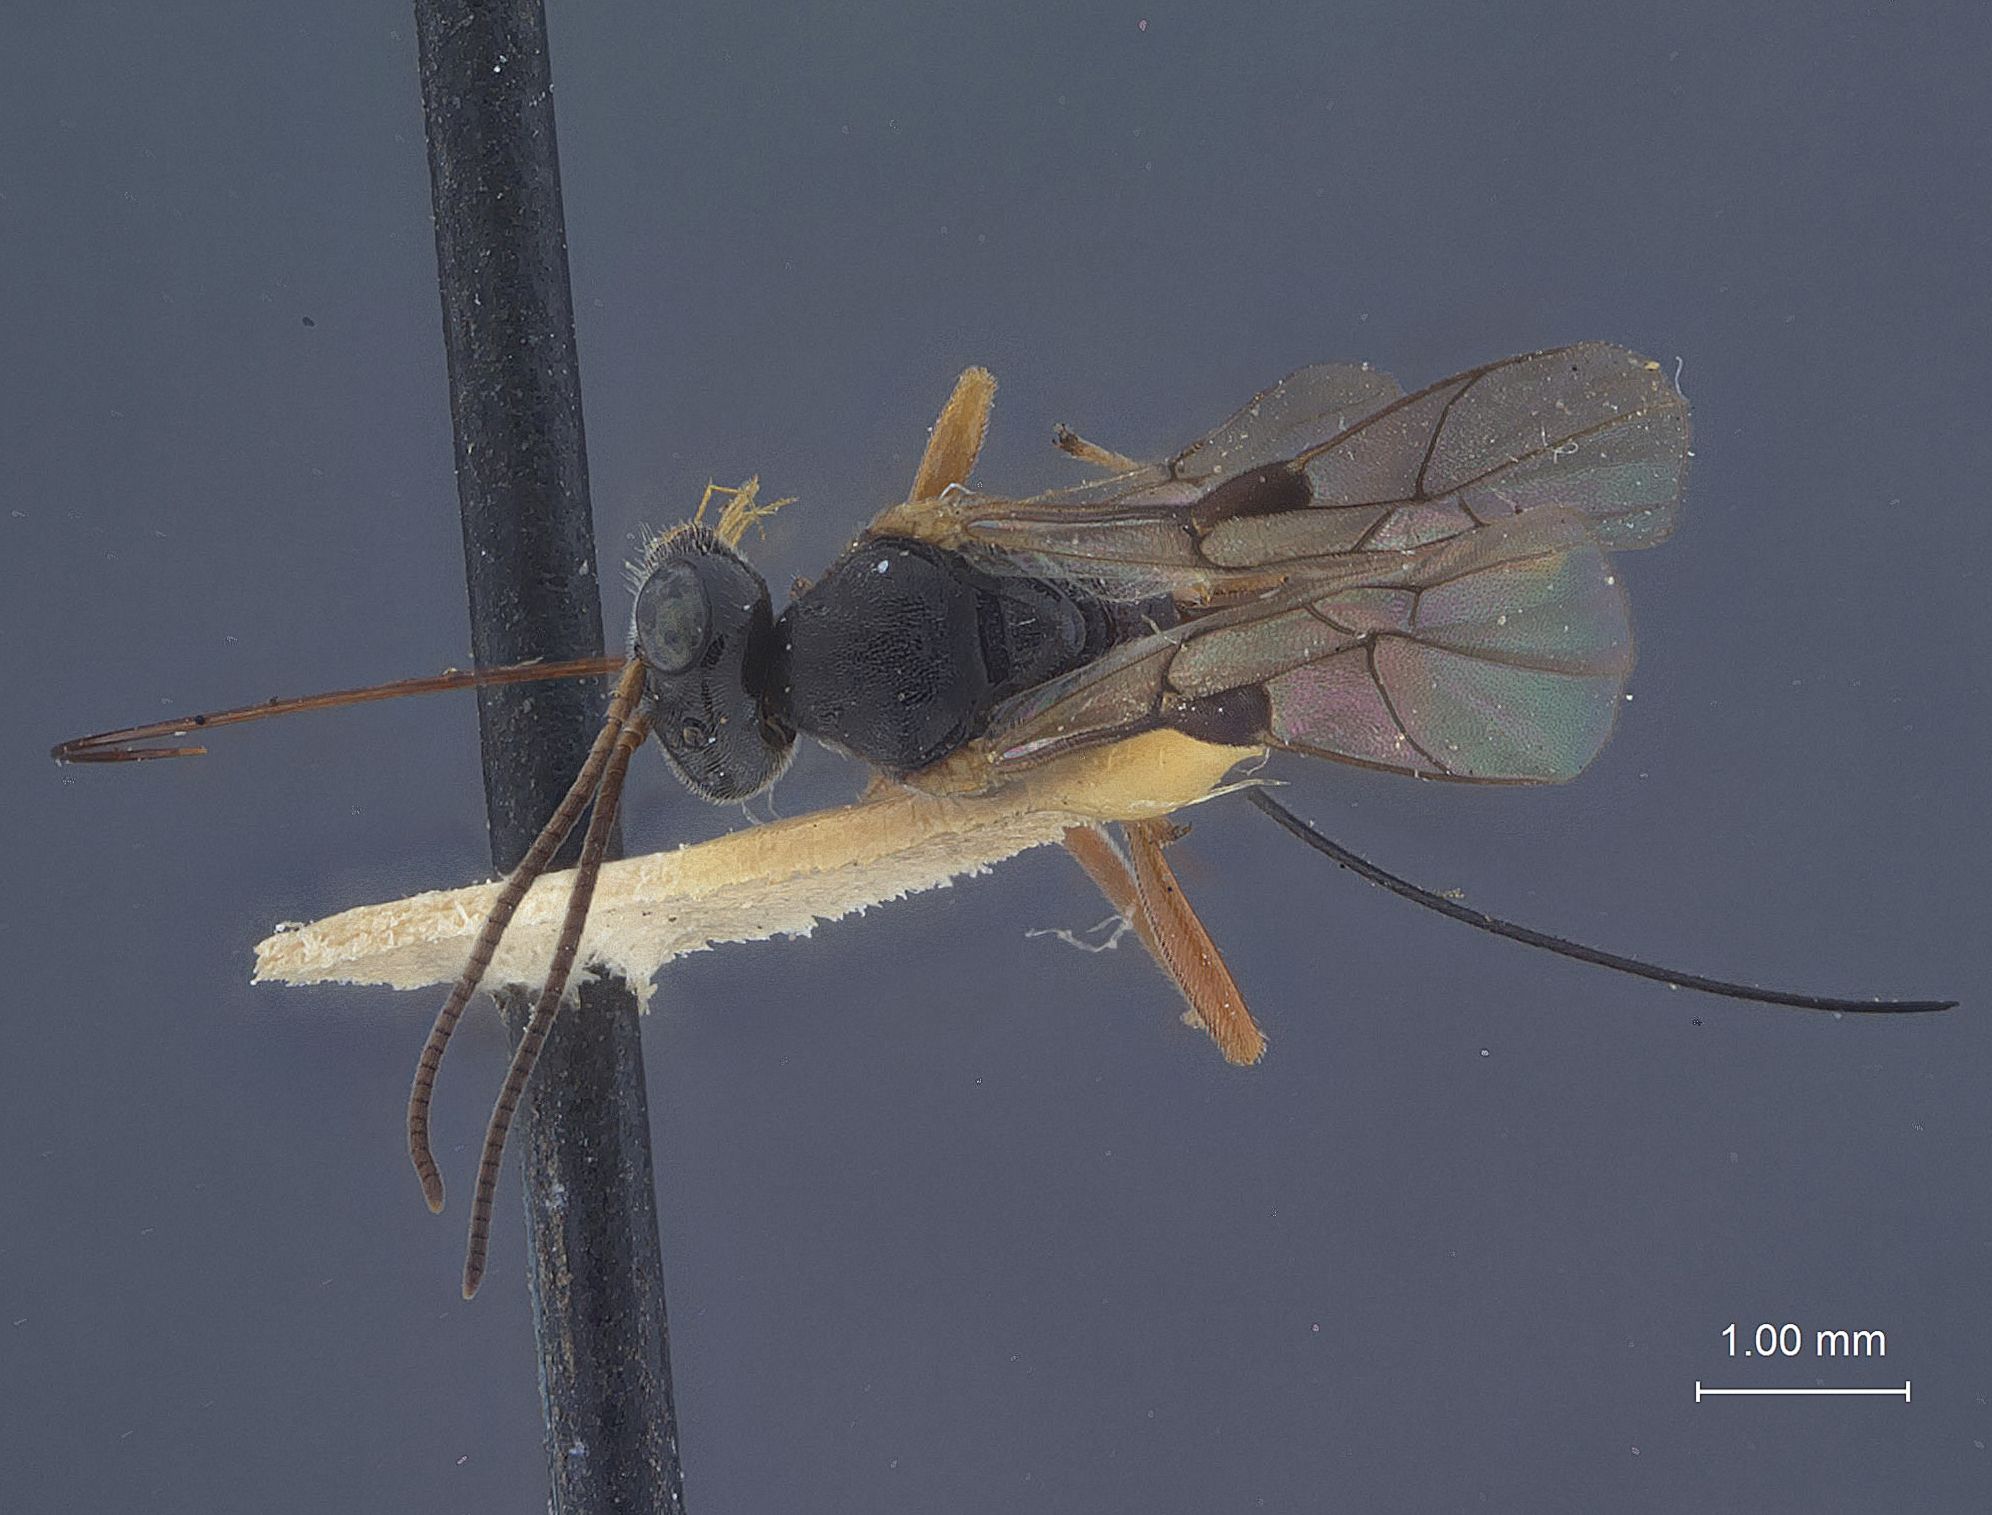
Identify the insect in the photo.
Luchatema baldufi
